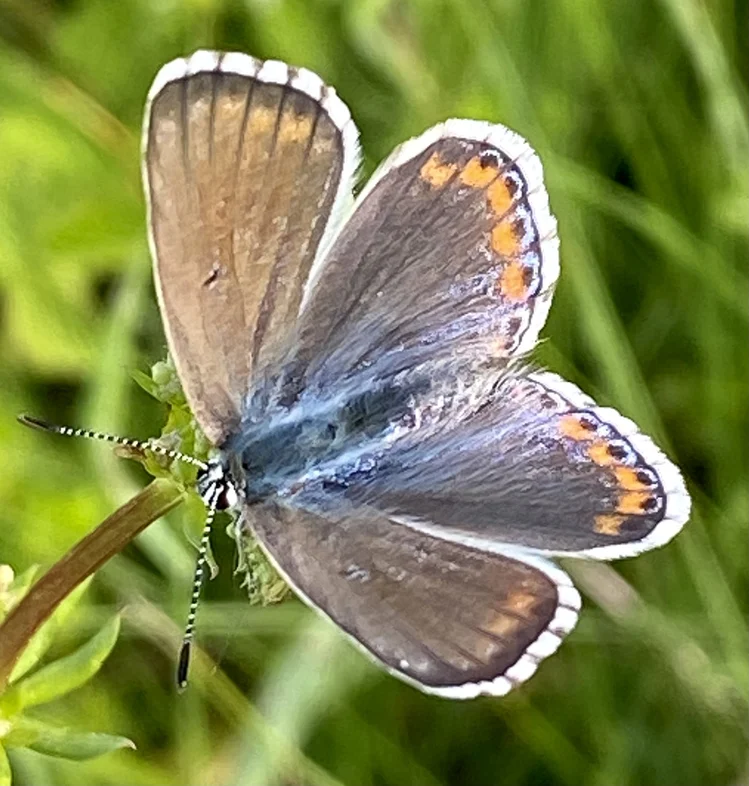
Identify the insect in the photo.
Lysandra bellargus
